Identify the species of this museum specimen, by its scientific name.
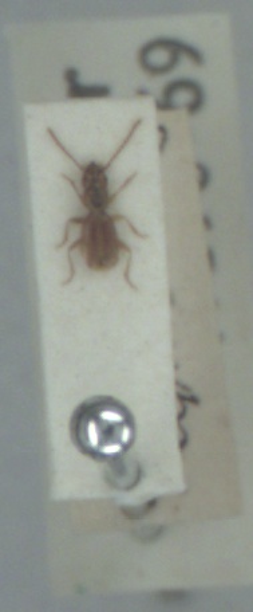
Aepus marinus
